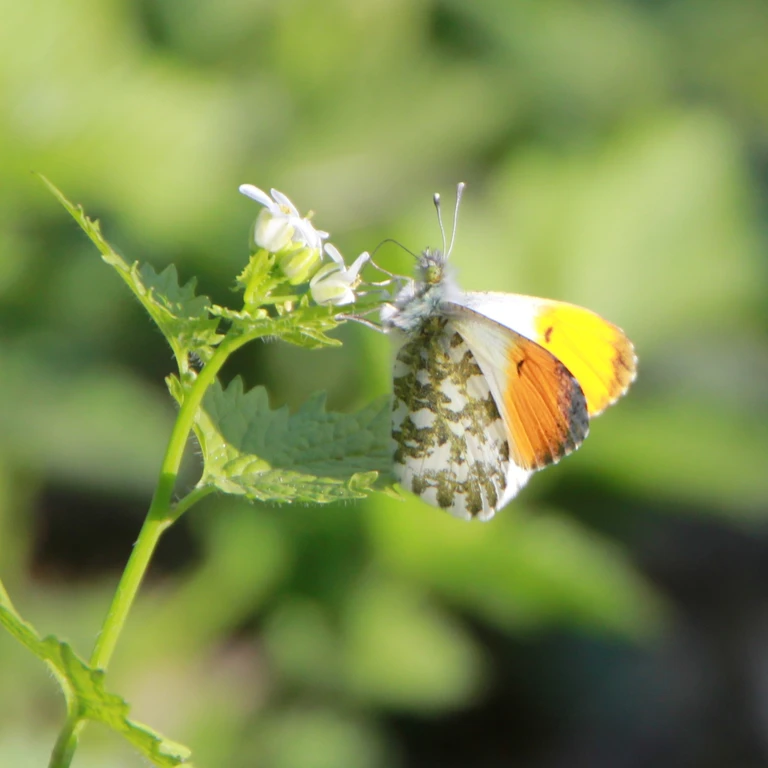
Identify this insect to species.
Anthocharis cardamines
